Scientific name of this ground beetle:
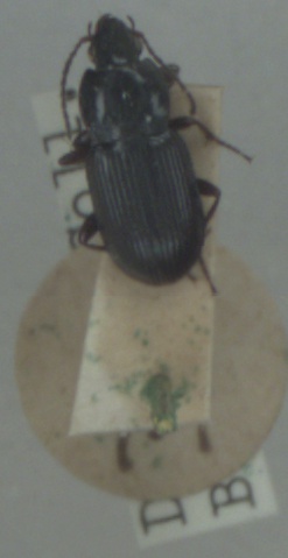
Pterostichus vernalis
